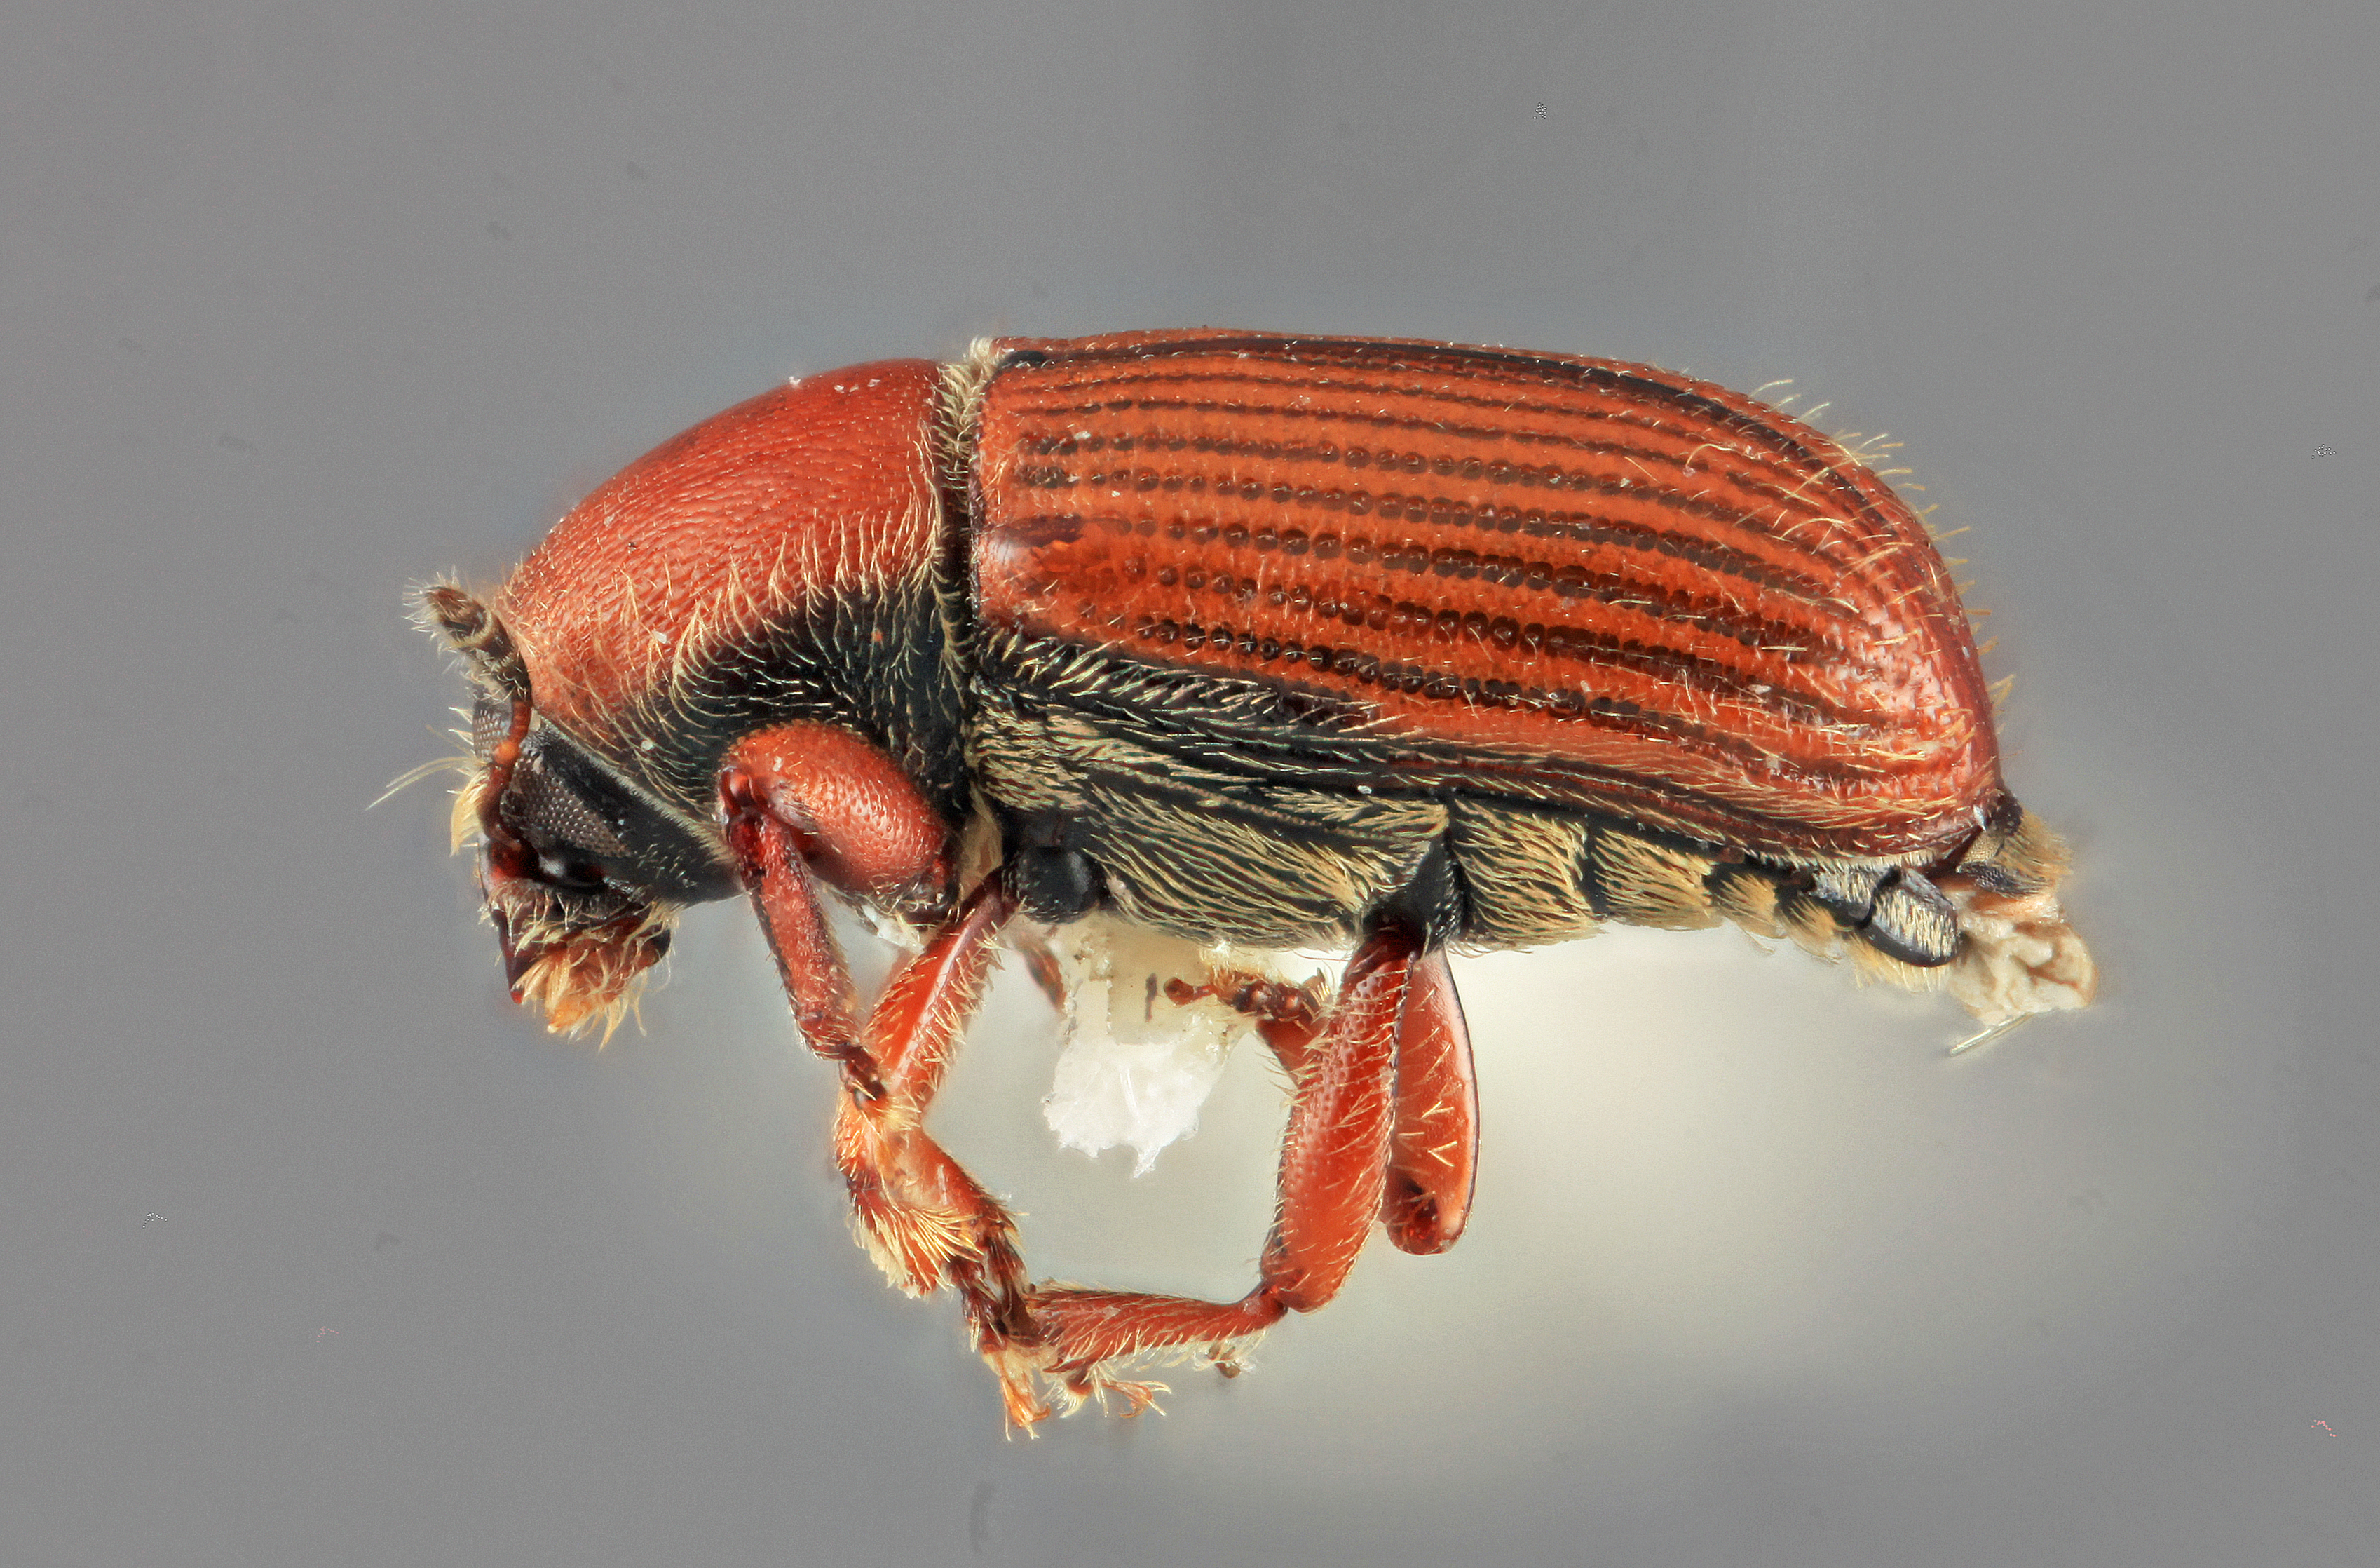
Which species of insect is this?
Cnesinus gibbulus
